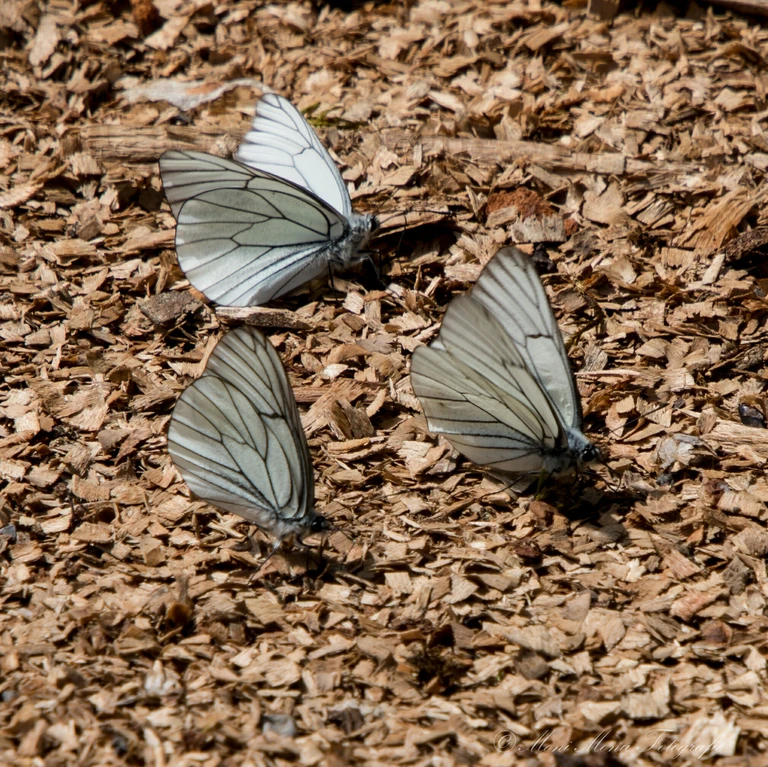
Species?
Aporia crataegi
